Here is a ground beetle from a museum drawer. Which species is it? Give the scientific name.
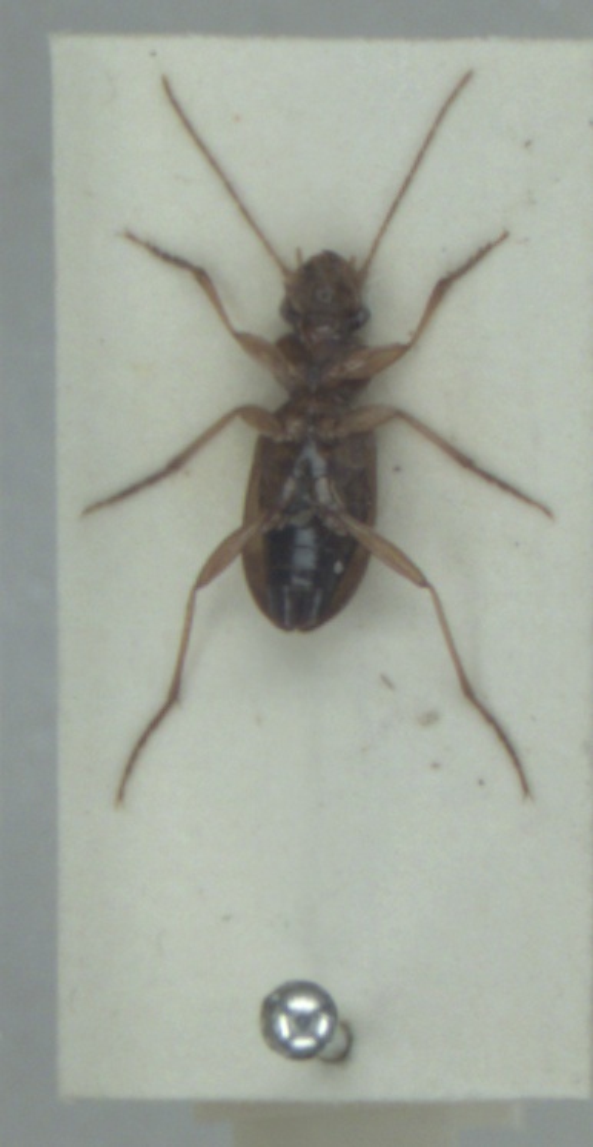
Leistus terminatus
